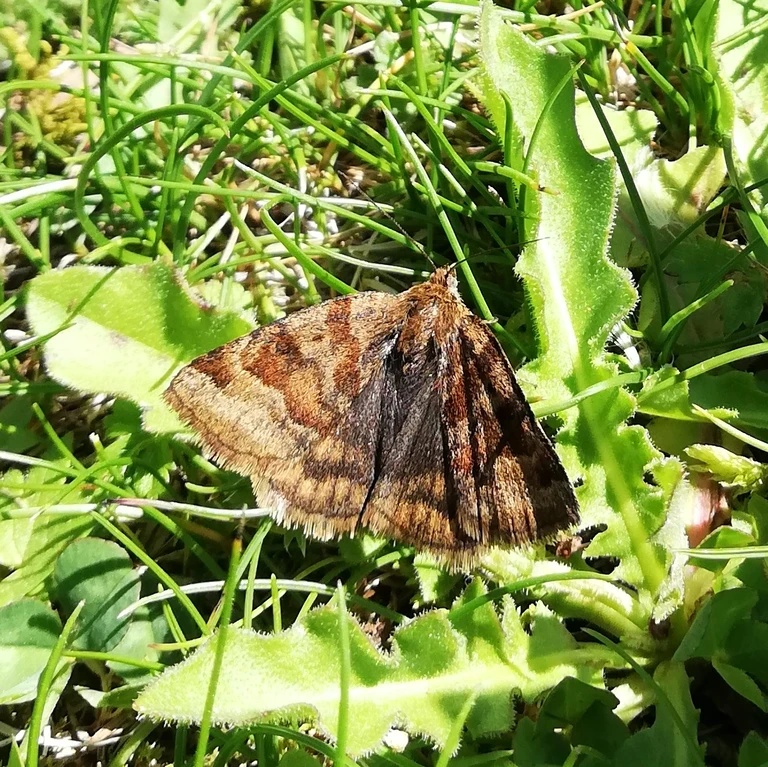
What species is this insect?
Euclidia glyphica
